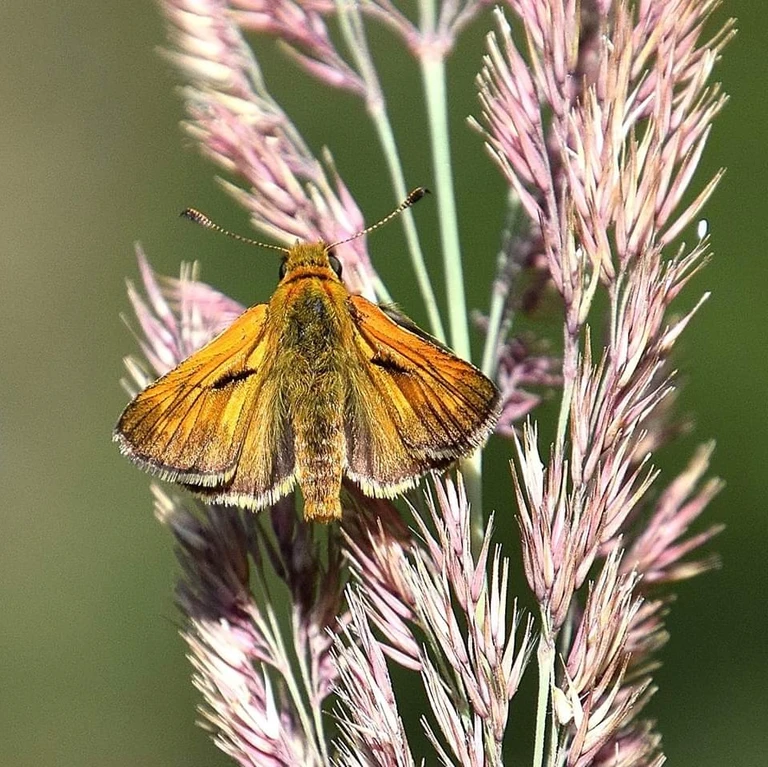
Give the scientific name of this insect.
Ochlodes sylvanus (also Ochlodes venata)
